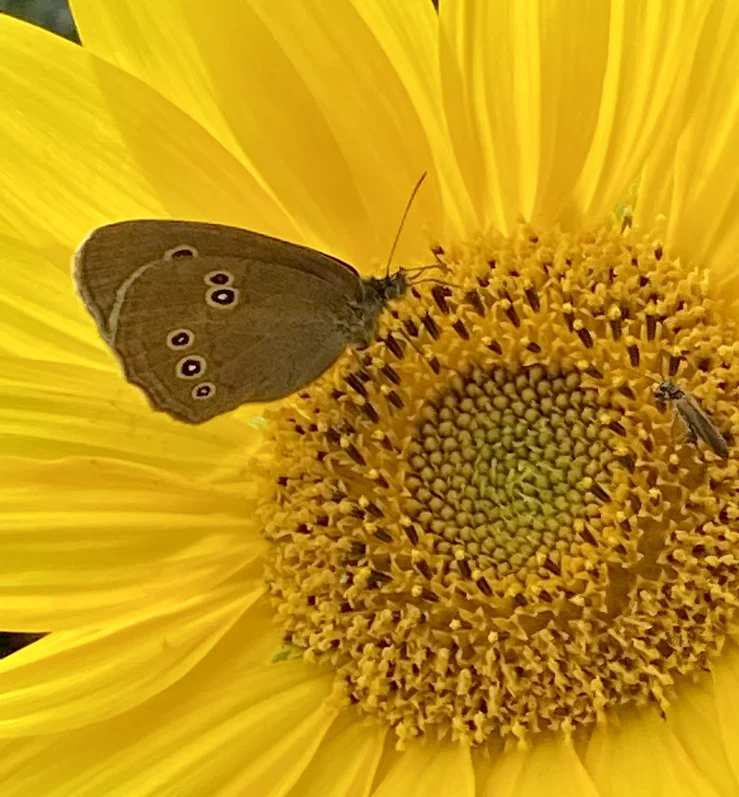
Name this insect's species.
Aphantopus hyperantus
